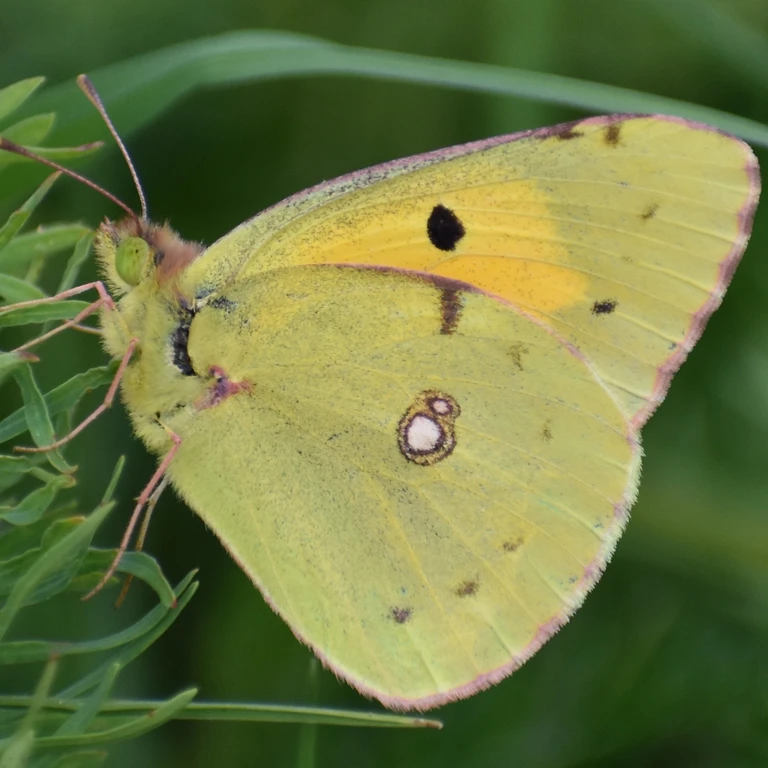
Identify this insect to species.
Colias croceus
